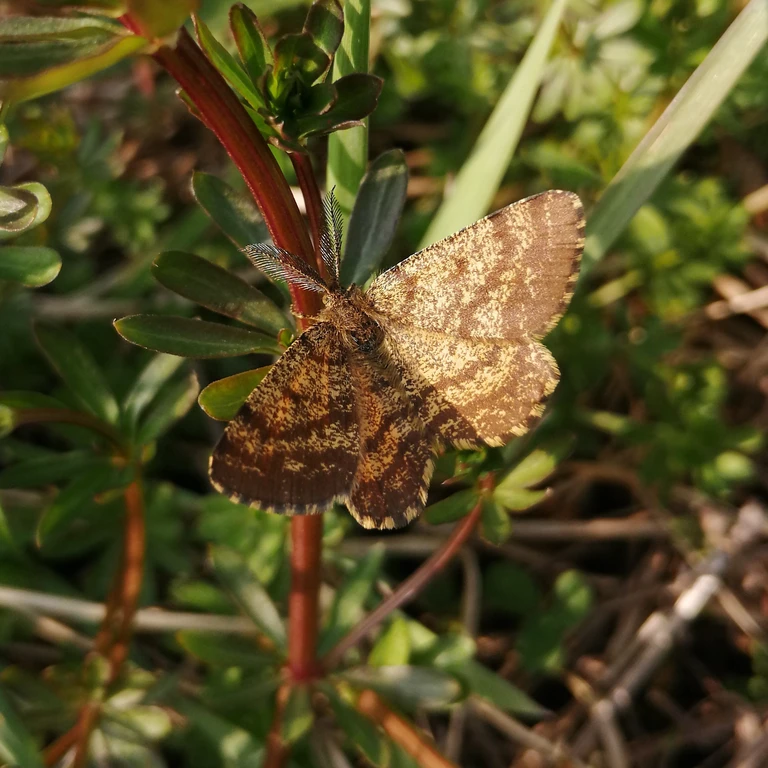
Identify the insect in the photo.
Ematurga atomaria
